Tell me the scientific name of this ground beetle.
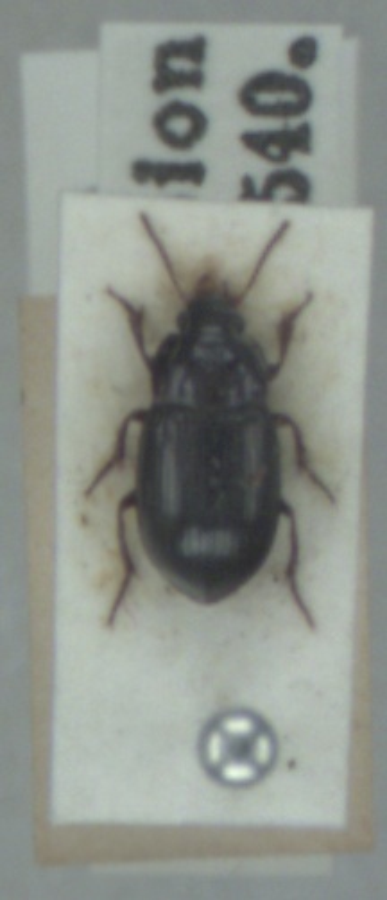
Amara infima
